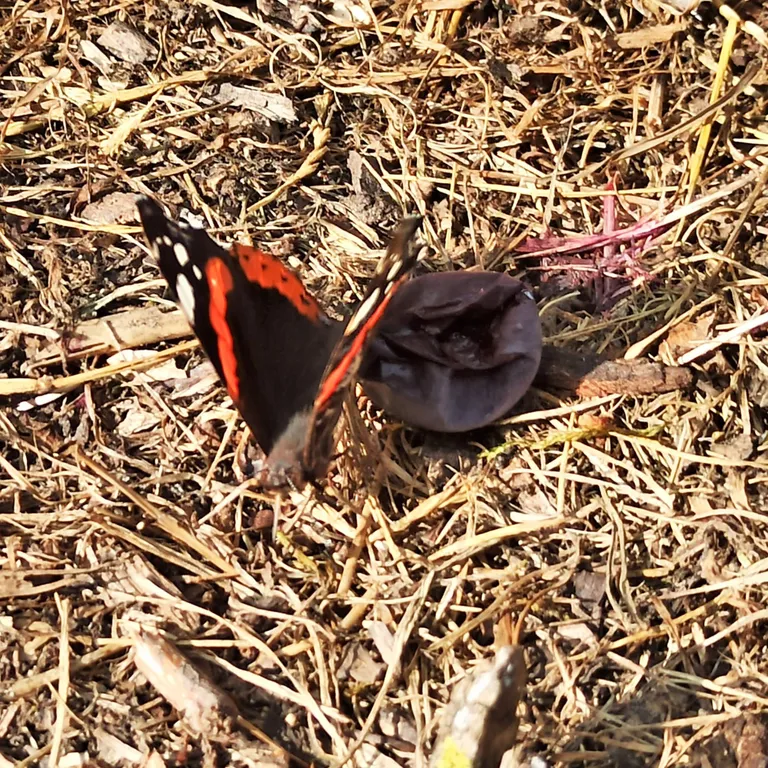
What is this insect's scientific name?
Vanessa atalanta
